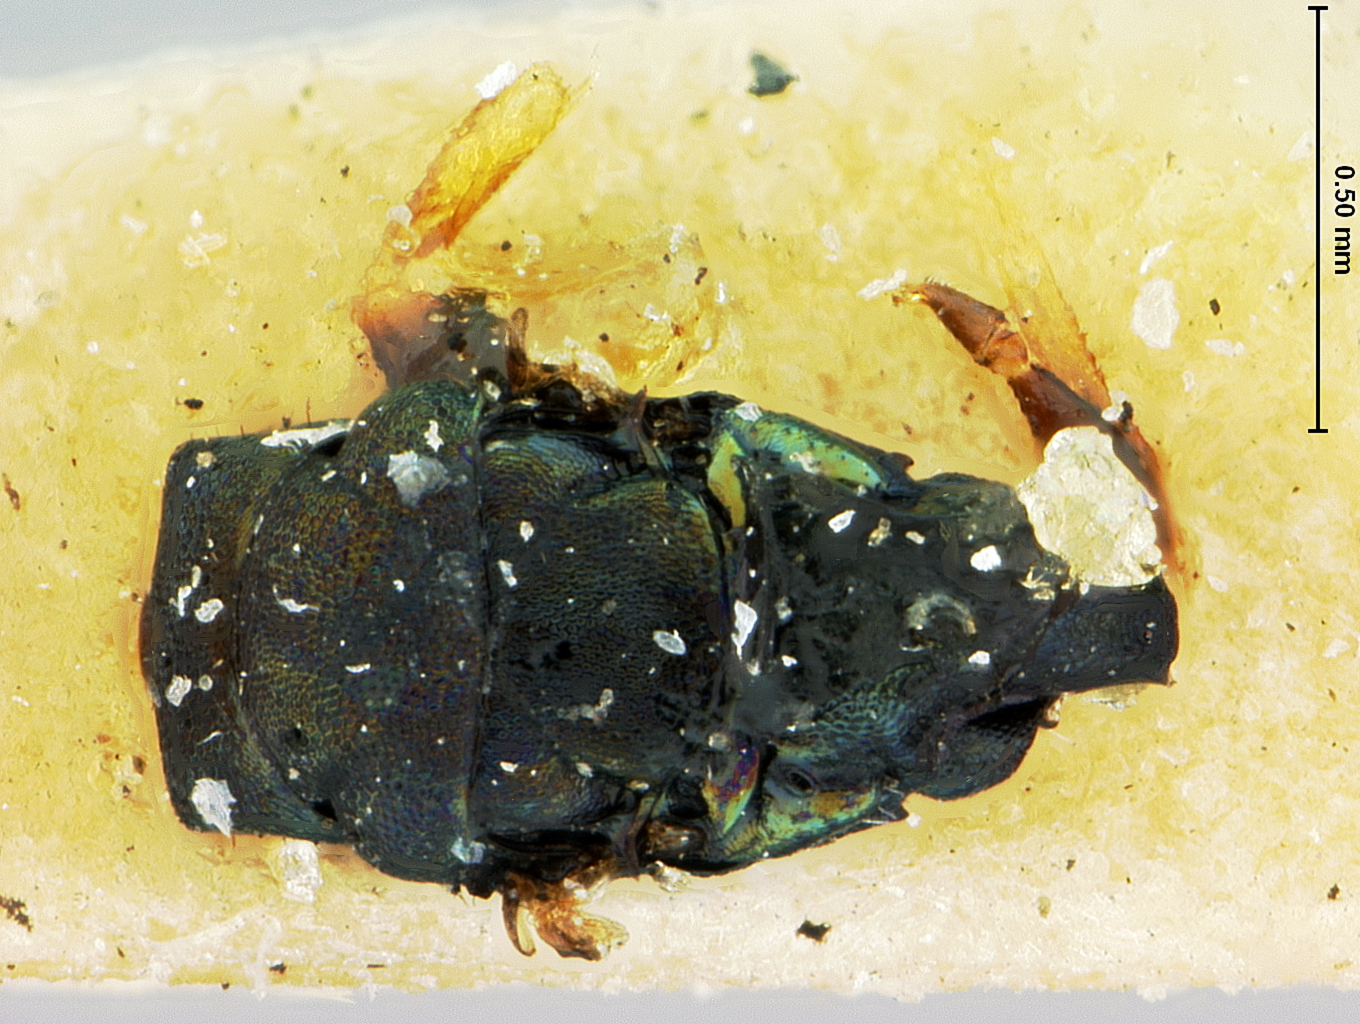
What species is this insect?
Syntomopus affinis
